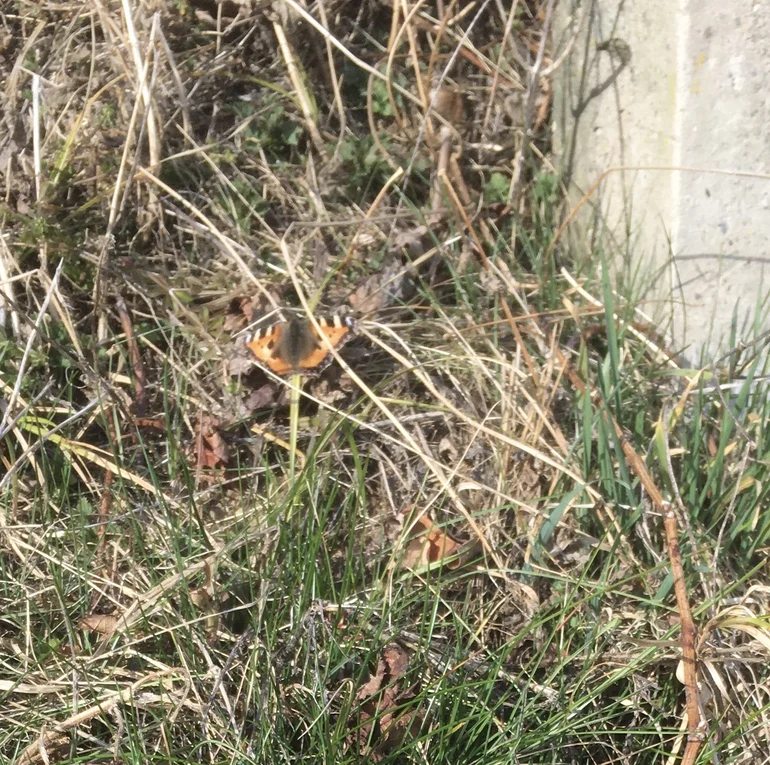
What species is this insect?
Aglais urticae
